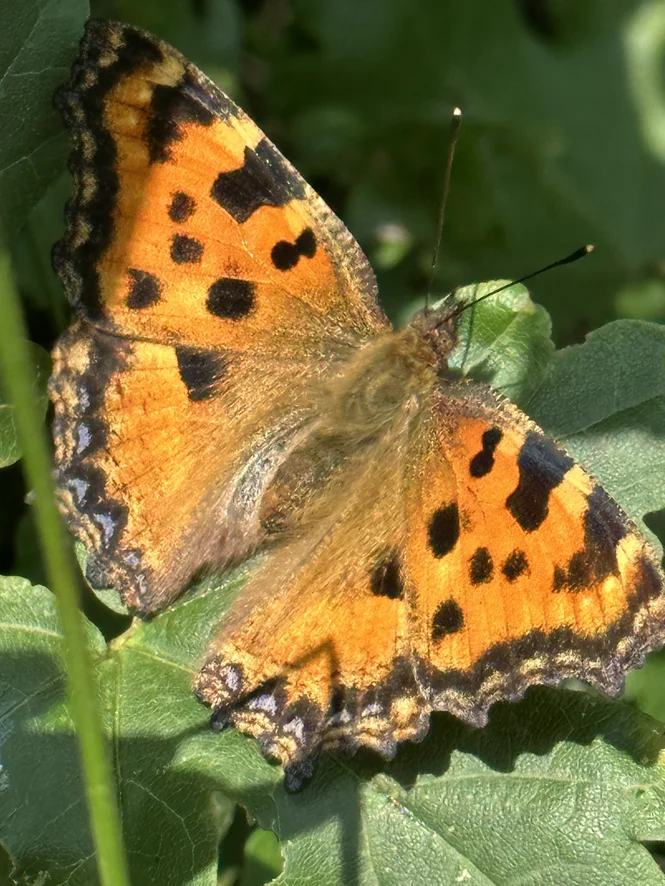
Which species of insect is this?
Nymphalis polychloros
